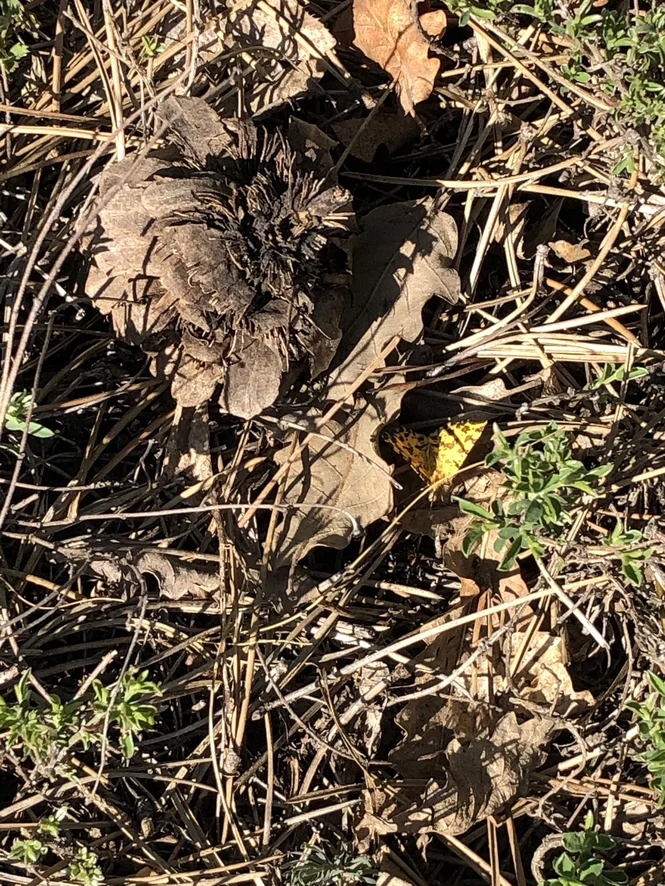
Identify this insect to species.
Pseudopanthera macularia
